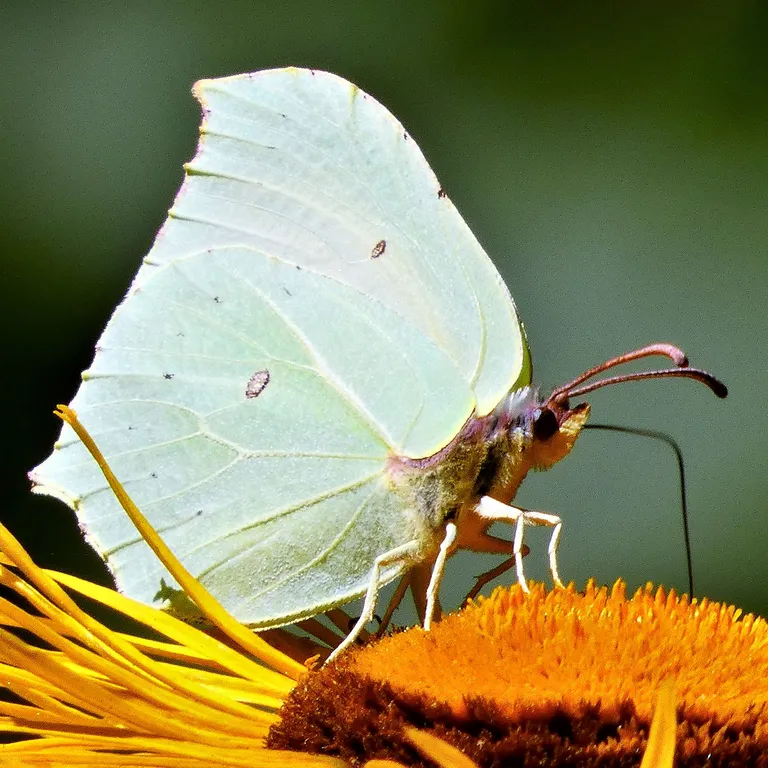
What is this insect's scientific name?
Gonepteryx rhamni
